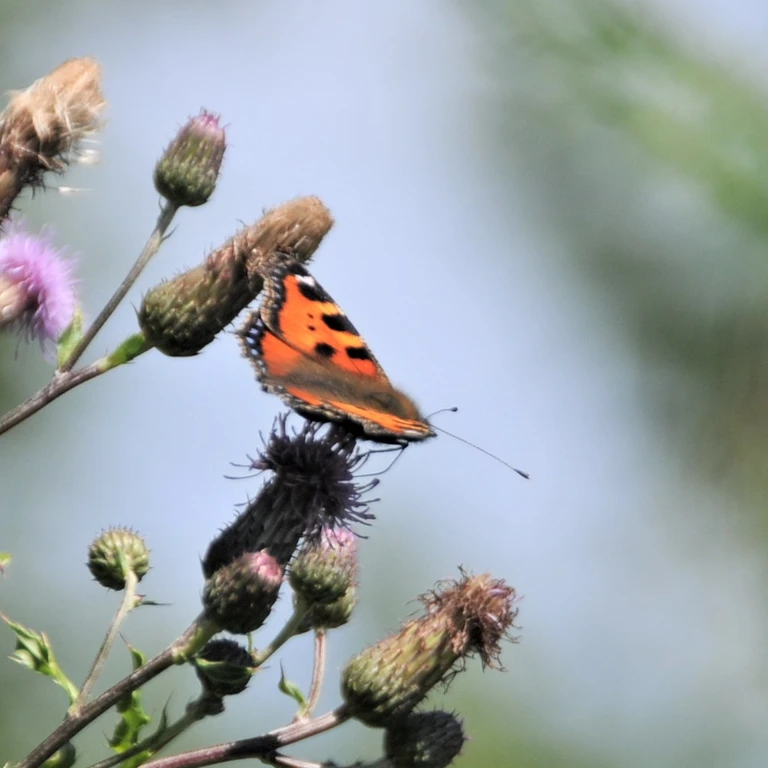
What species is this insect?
Aglais urticae
